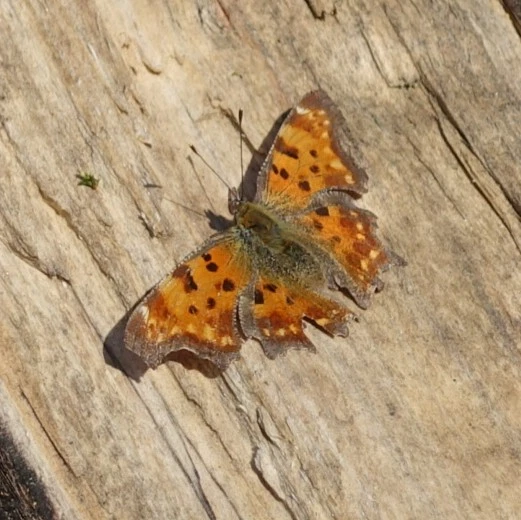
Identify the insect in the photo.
Polygonia c-album
